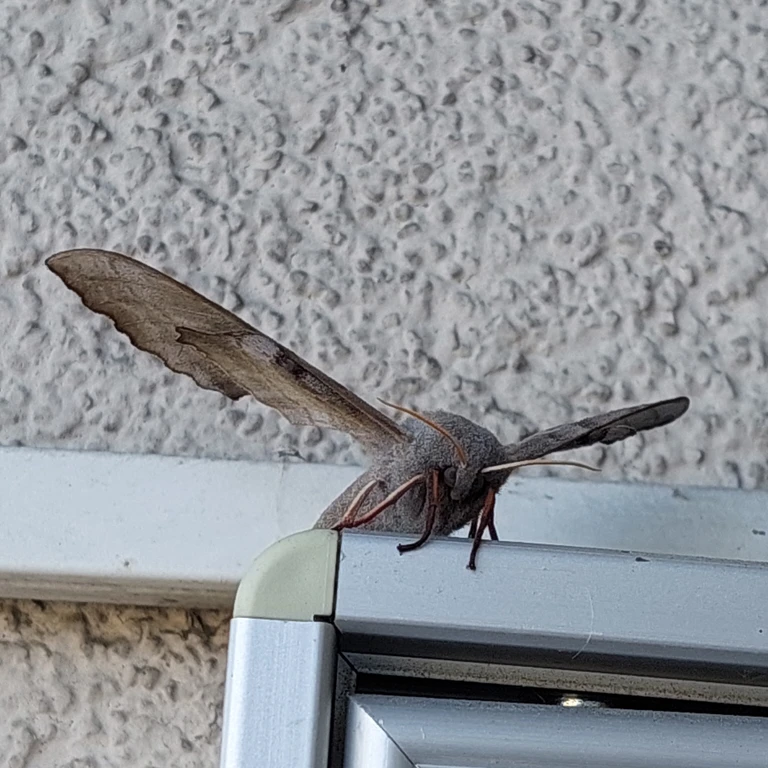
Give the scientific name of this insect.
Laothoe populi
